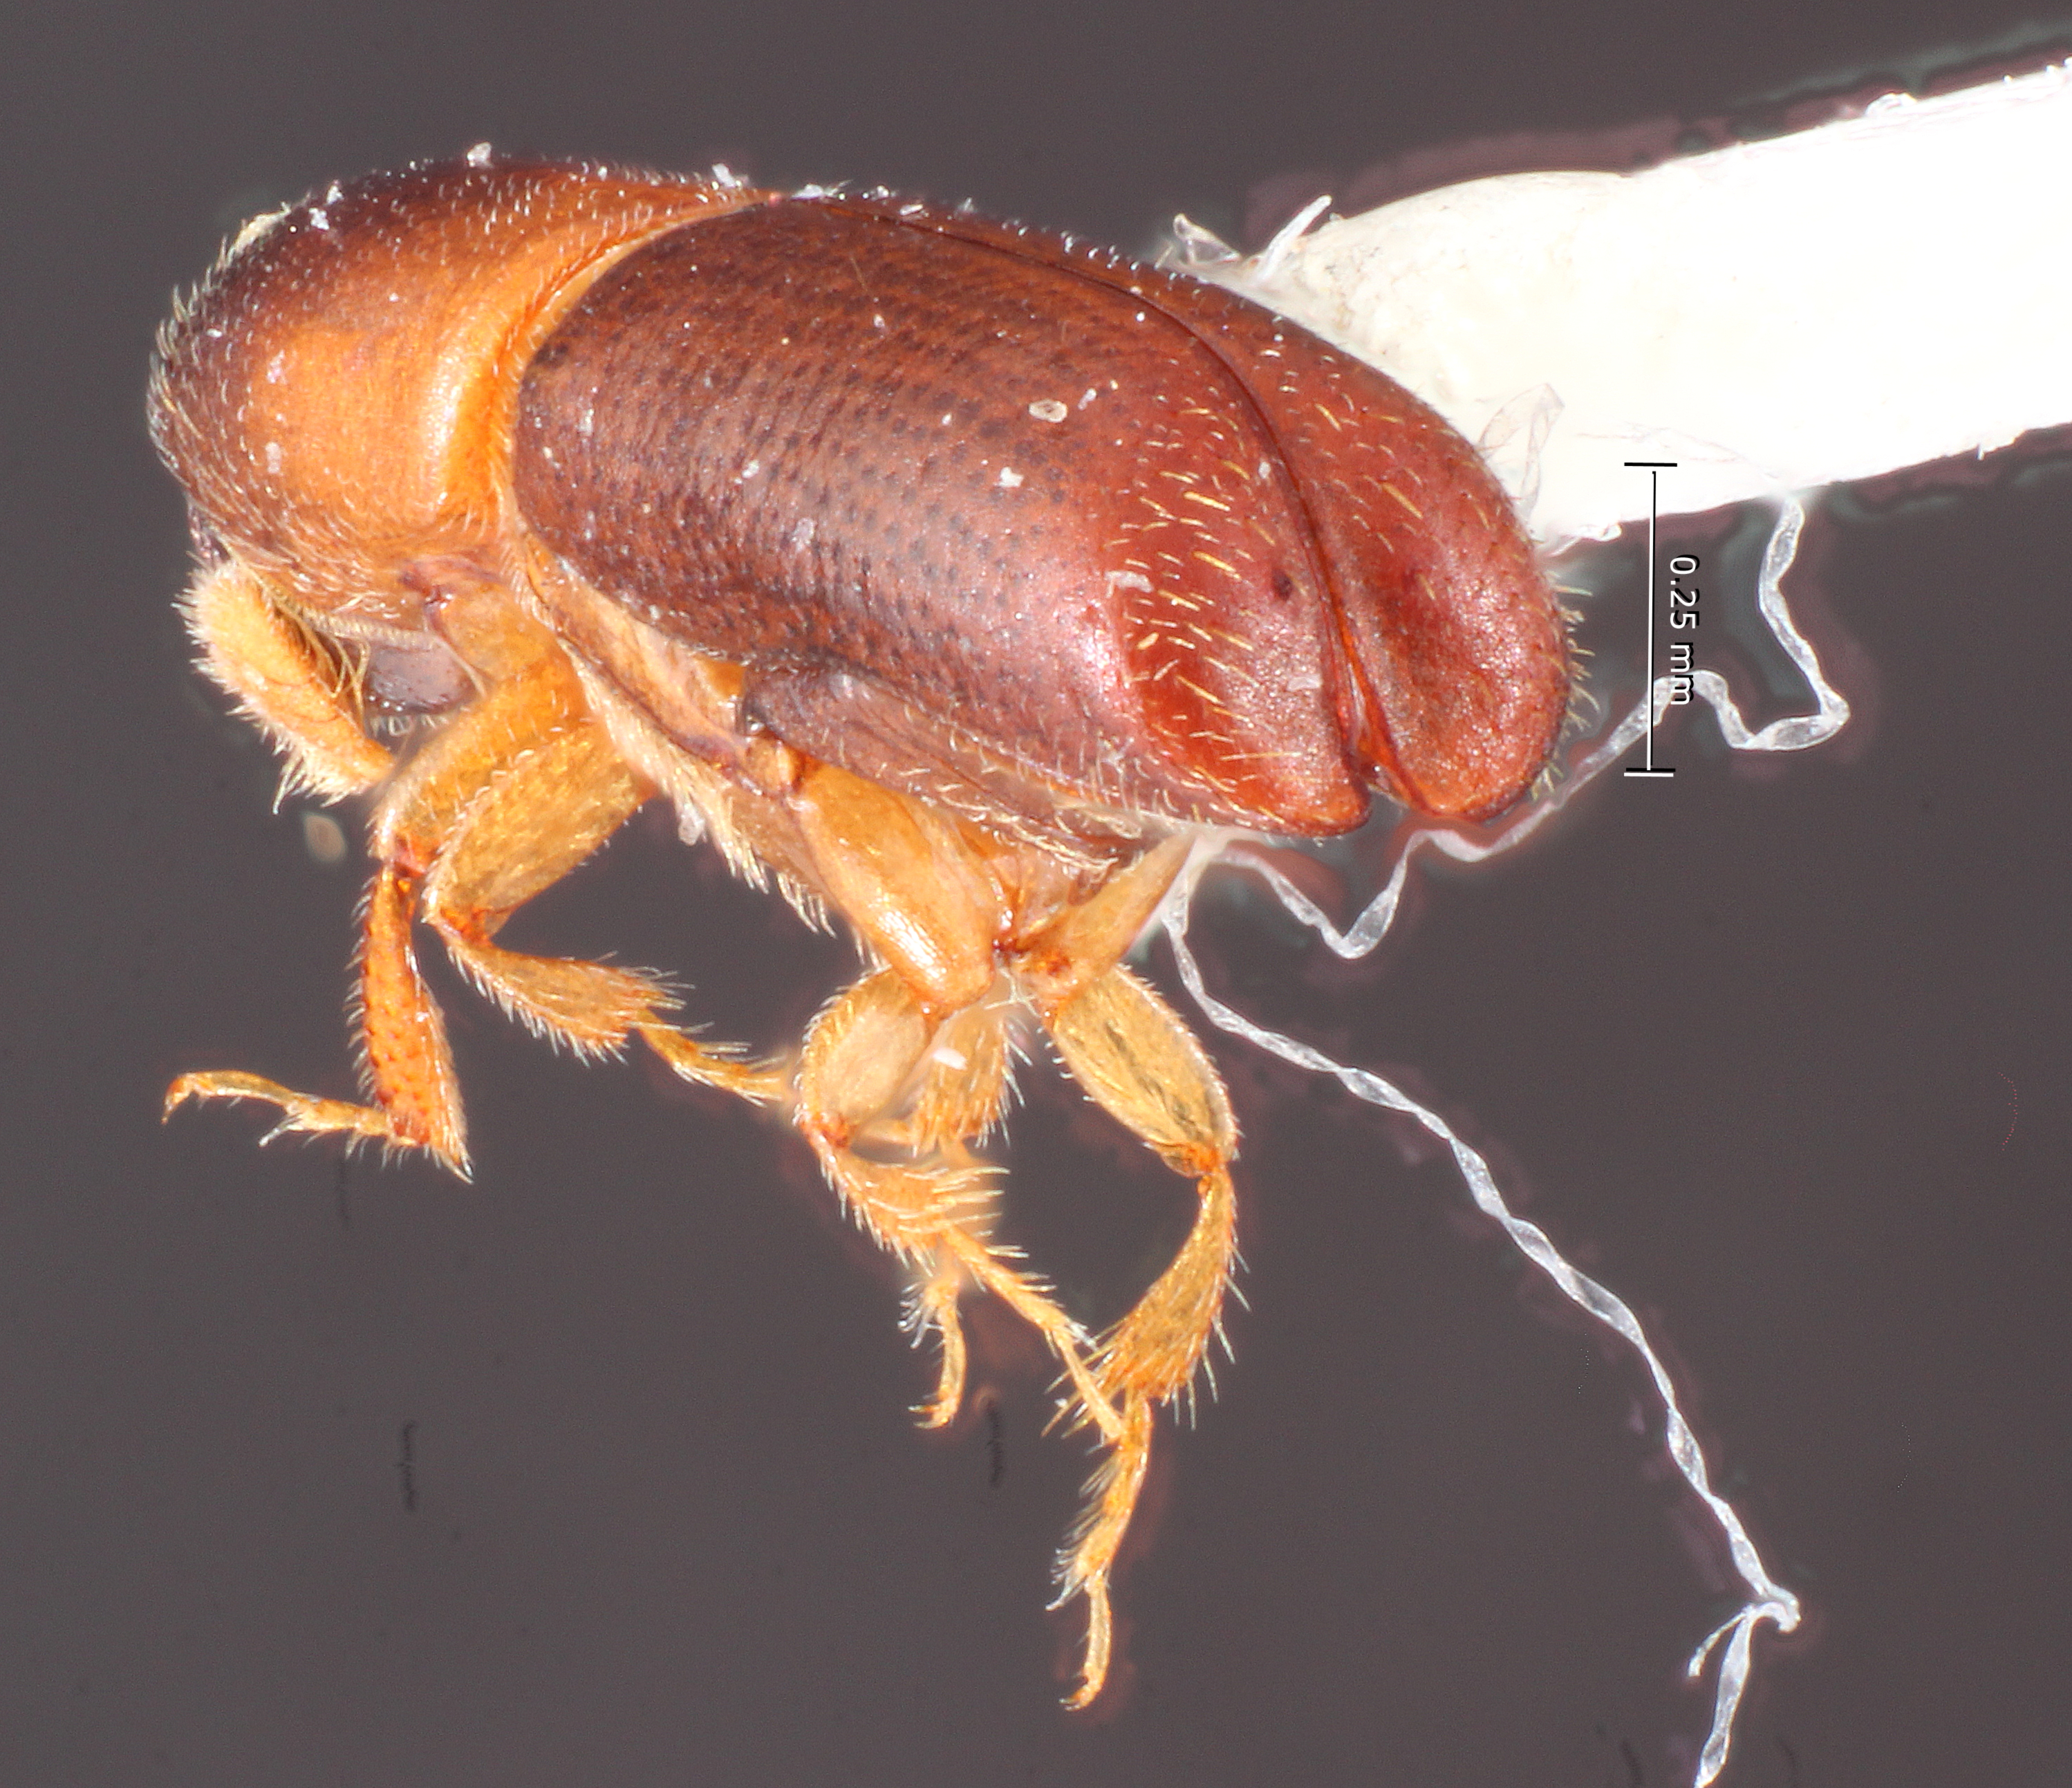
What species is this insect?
Monarthrum bituberculatum
